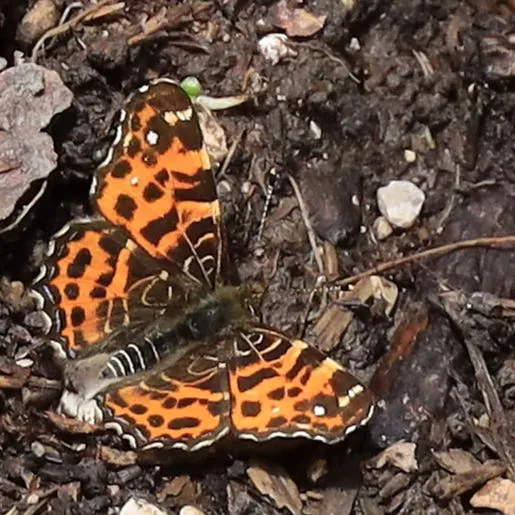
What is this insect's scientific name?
Araschnia levana
